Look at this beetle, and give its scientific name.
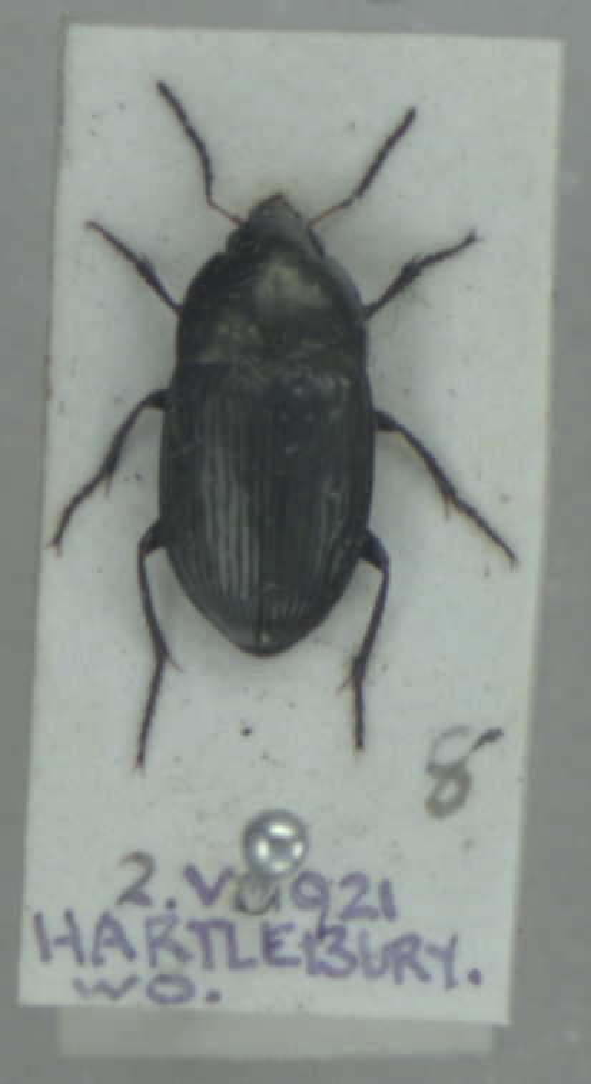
Amara ovata
